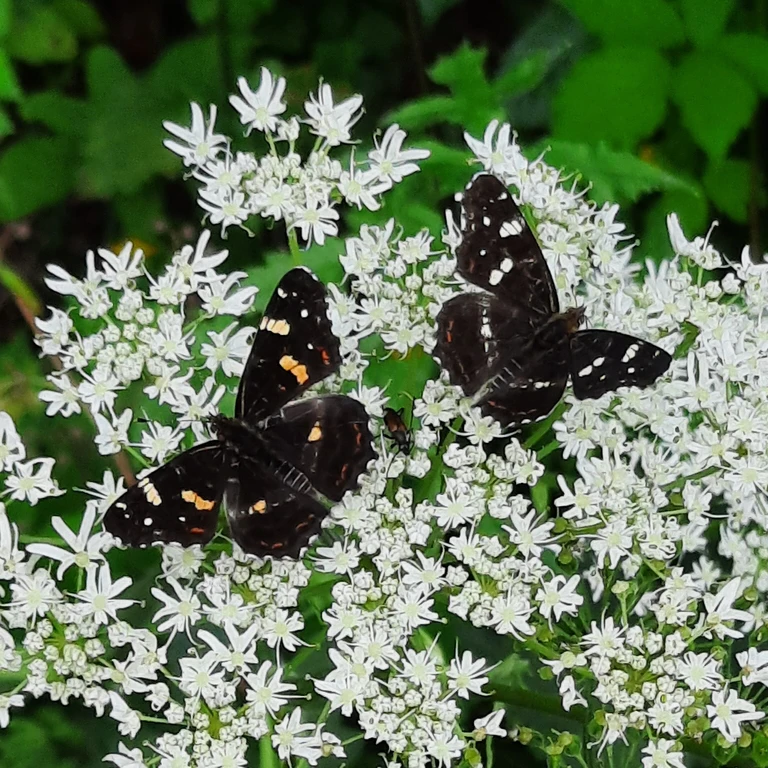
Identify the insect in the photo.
Araschnia levana
